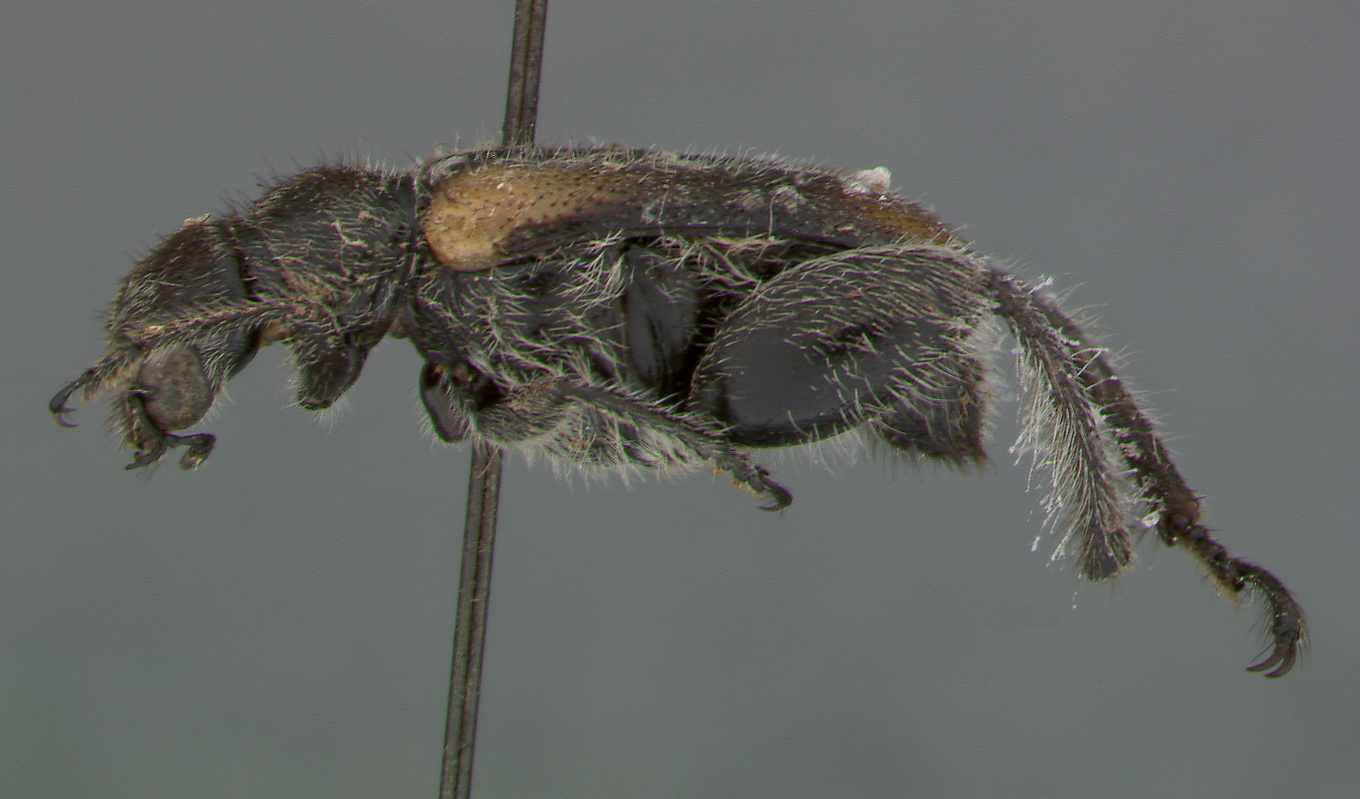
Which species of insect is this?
Antonaria humeralis
